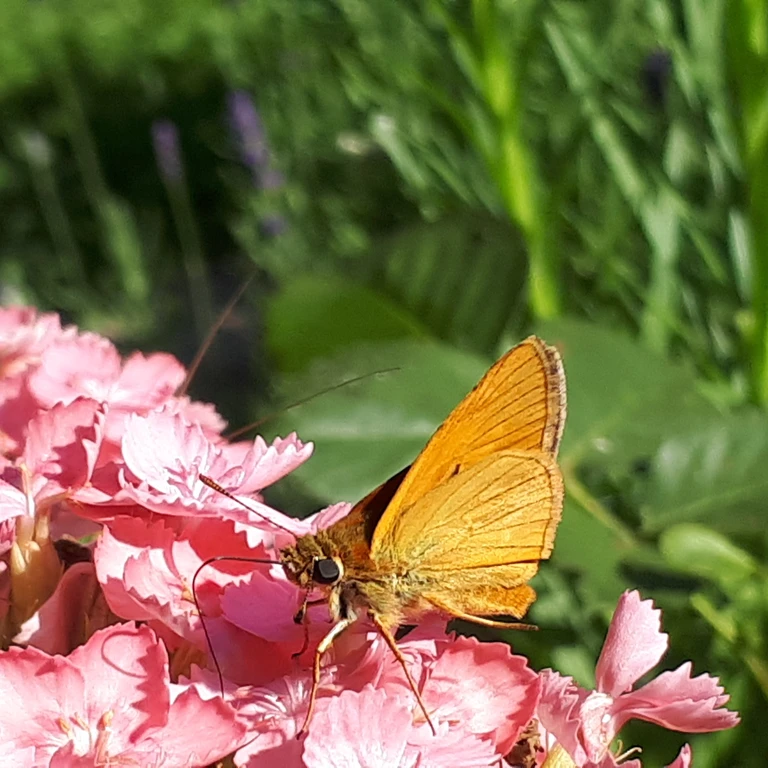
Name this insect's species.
Ochlodes sylvanus (also Ochlodes venata)
